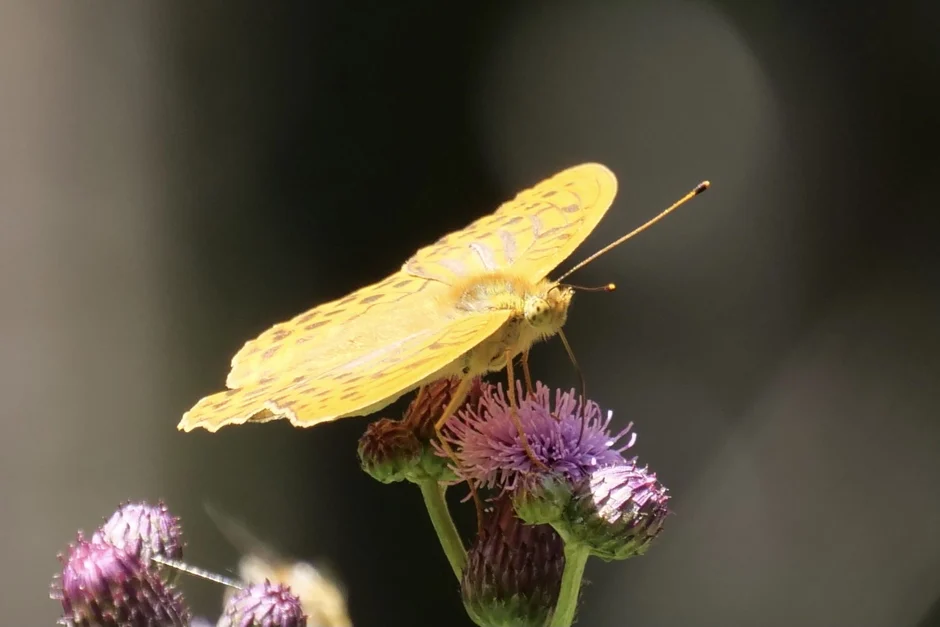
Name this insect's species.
Argynnis paphia
